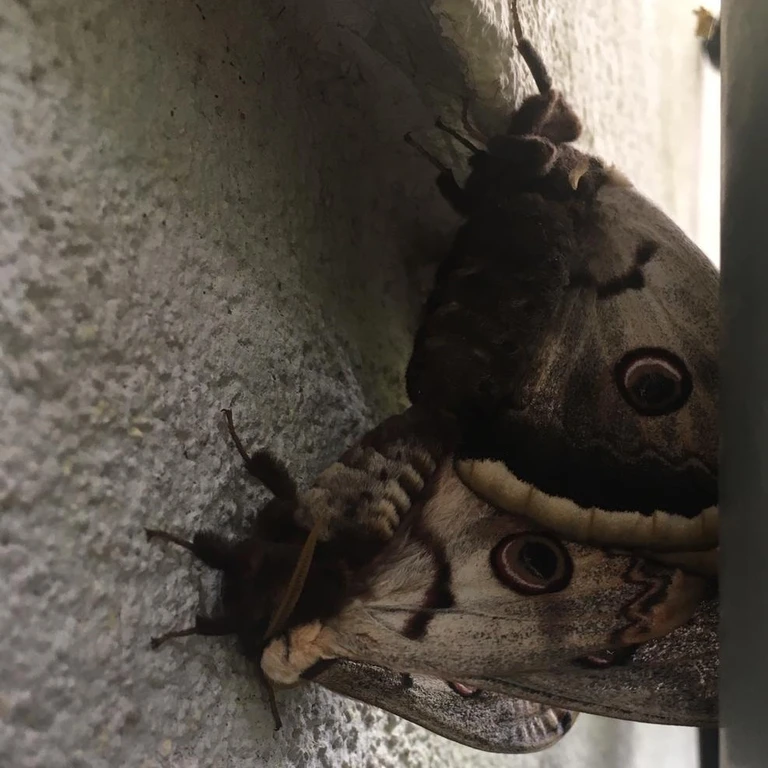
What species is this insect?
Saturnia pyri
